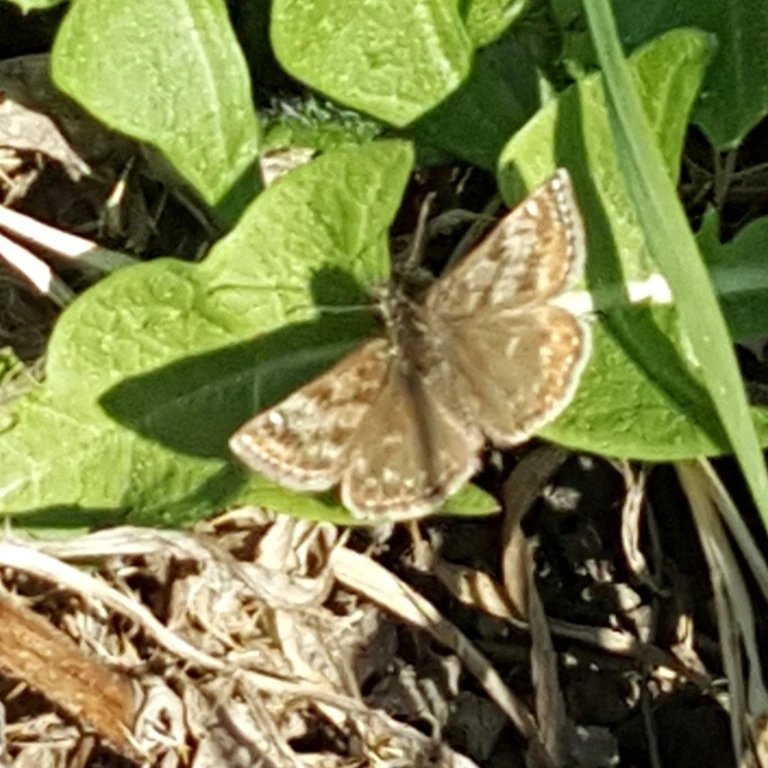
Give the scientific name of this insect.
Erynnis tages
